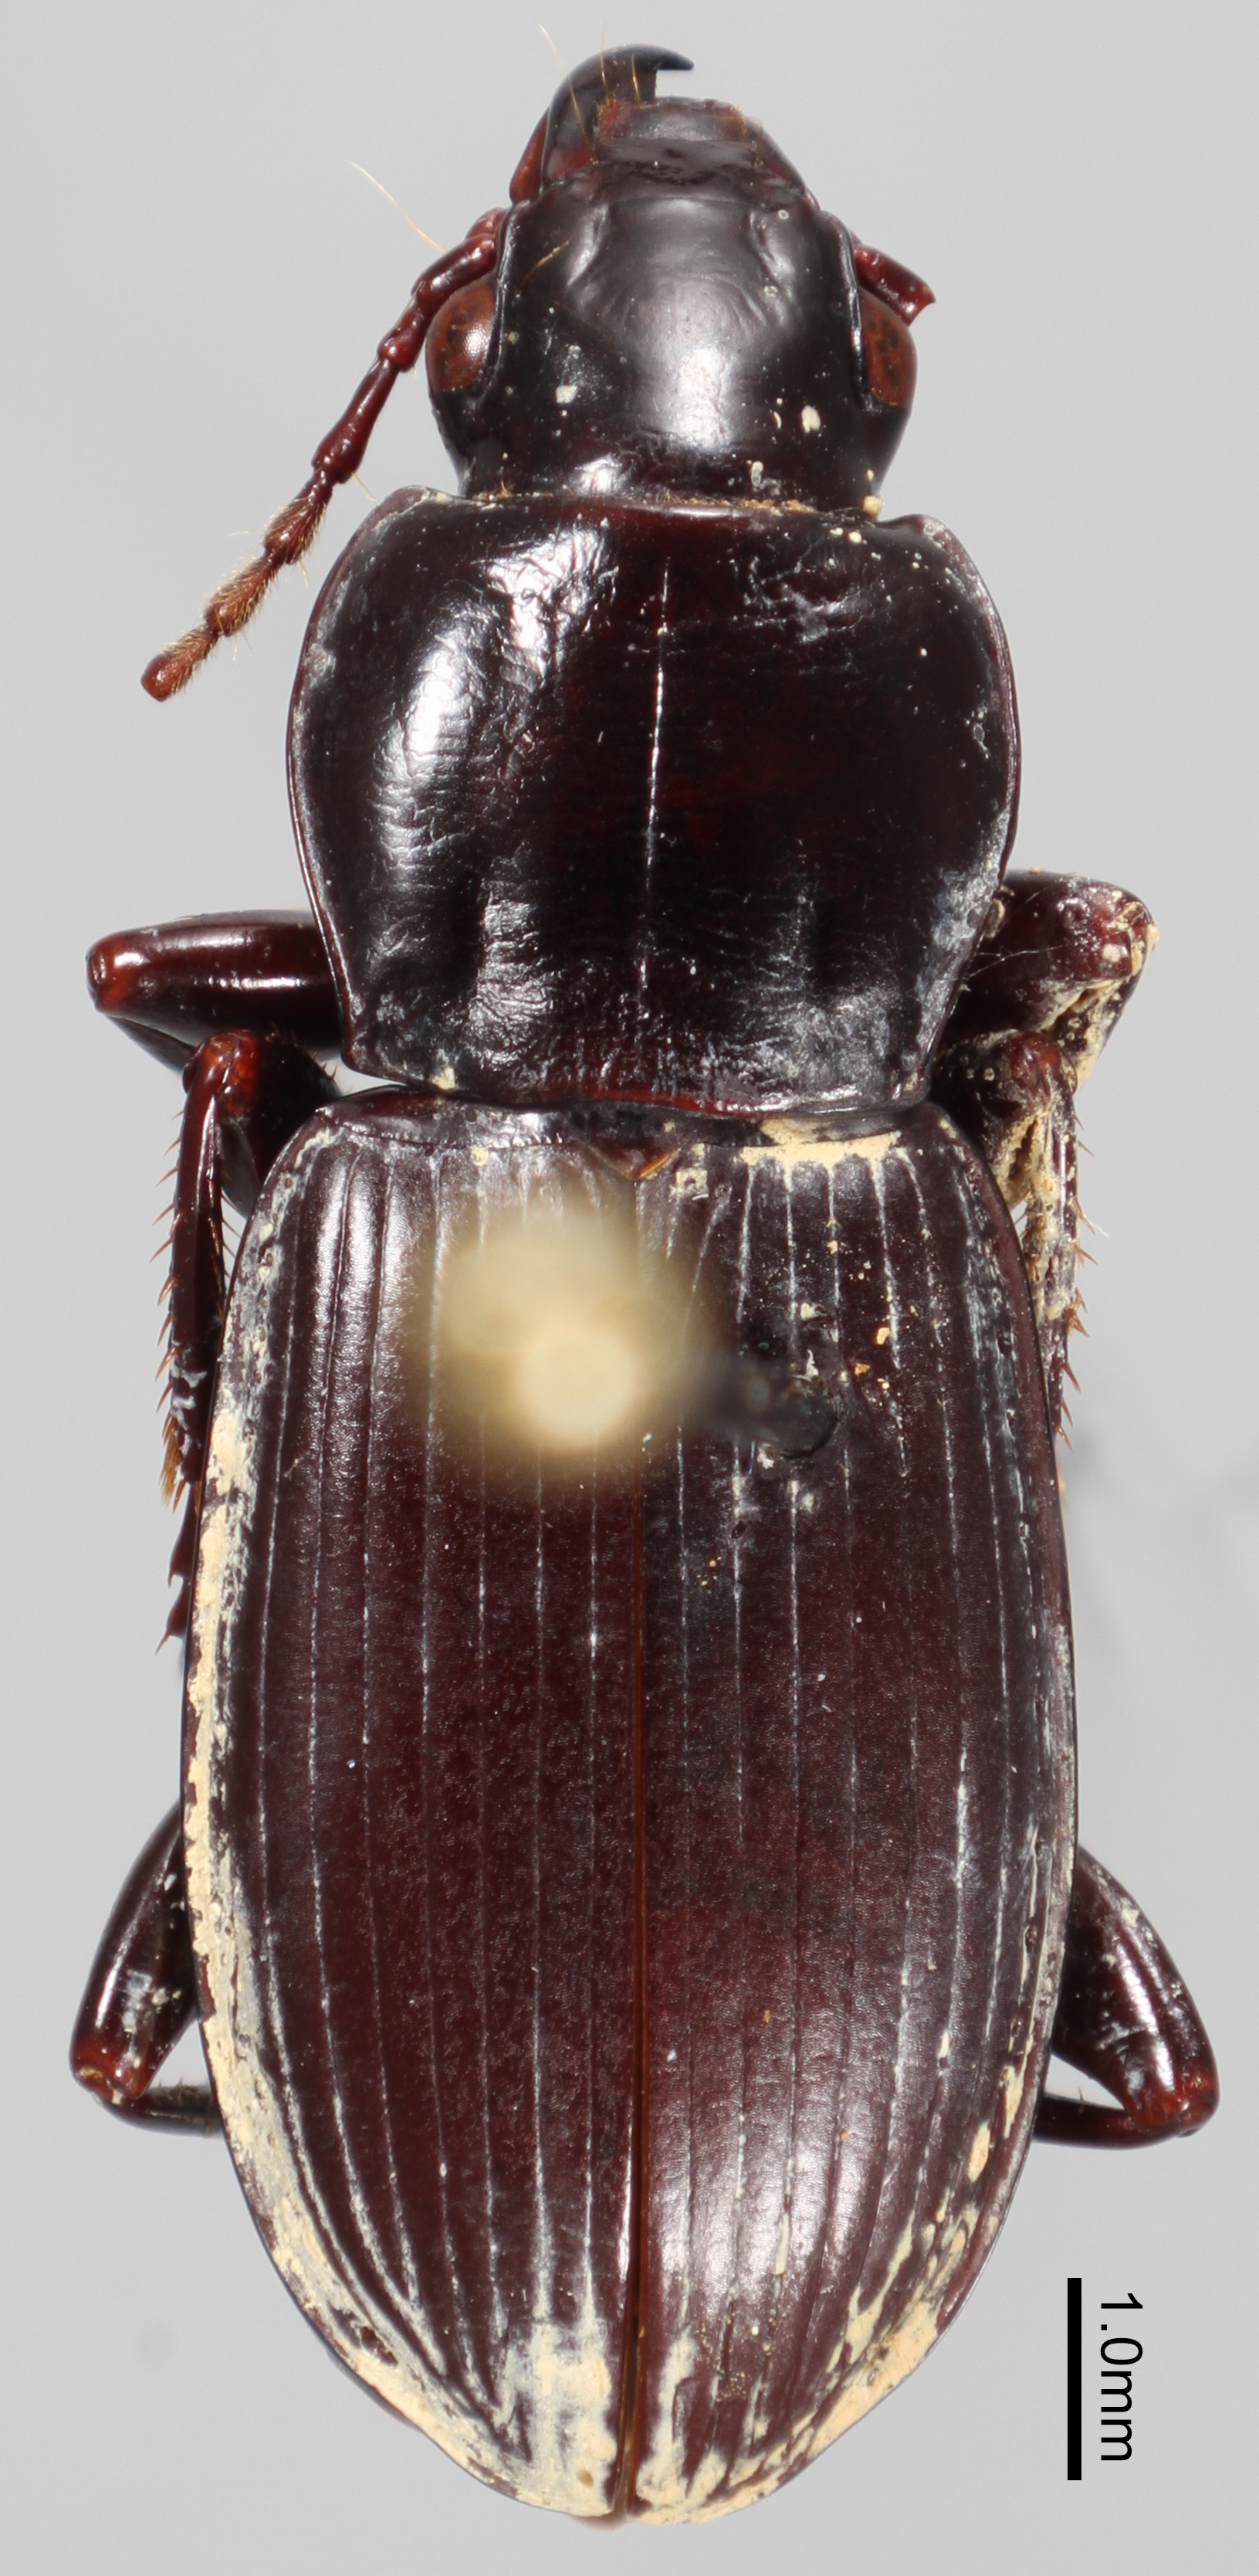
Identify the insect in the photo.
Pterostichus cupidus
